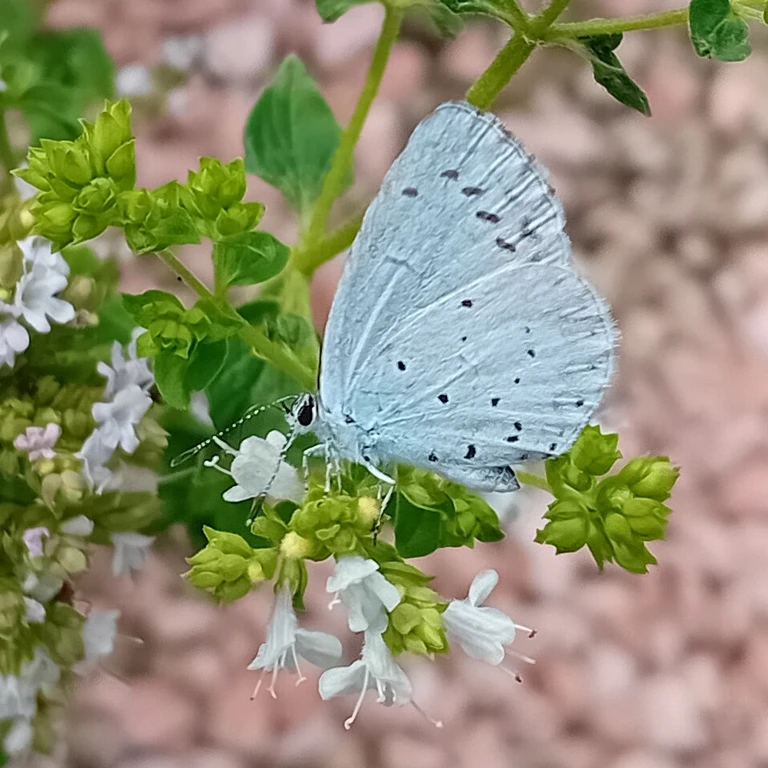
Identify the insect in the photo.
Celastrina argiolus
